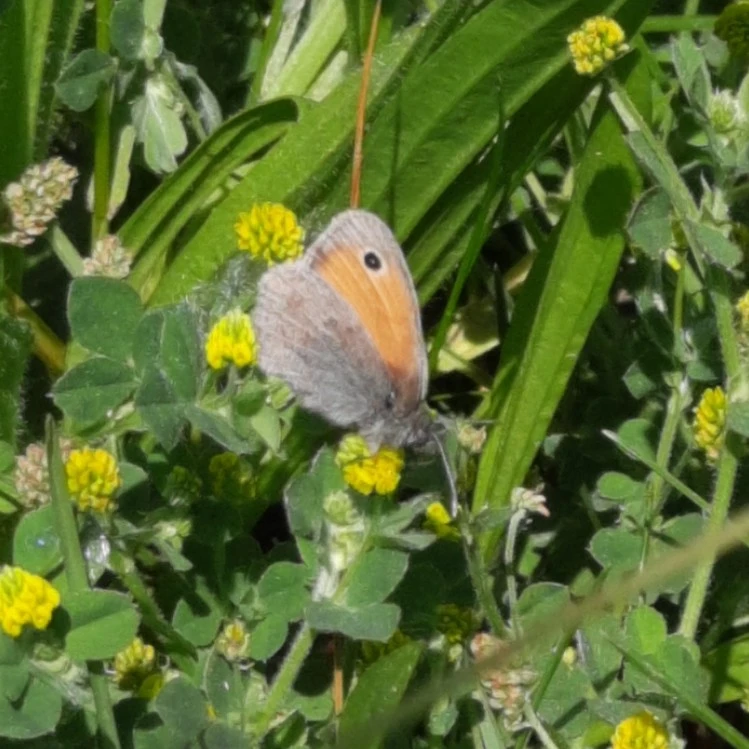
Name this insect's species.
Coenonympha pamphilus
